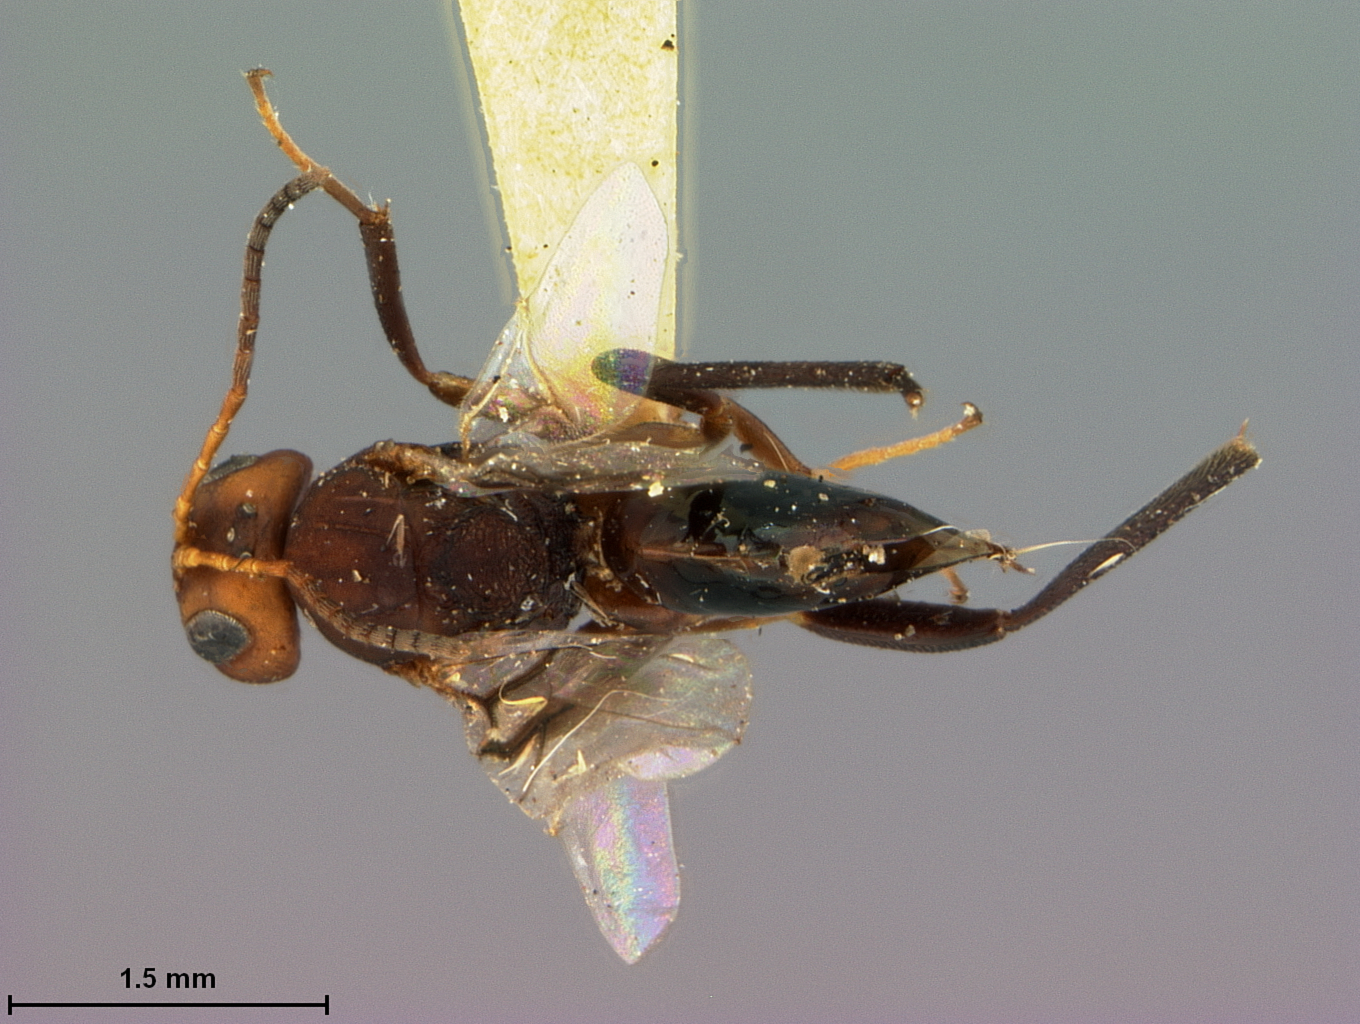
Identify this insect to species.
Compsodryoxenus maculipennis
